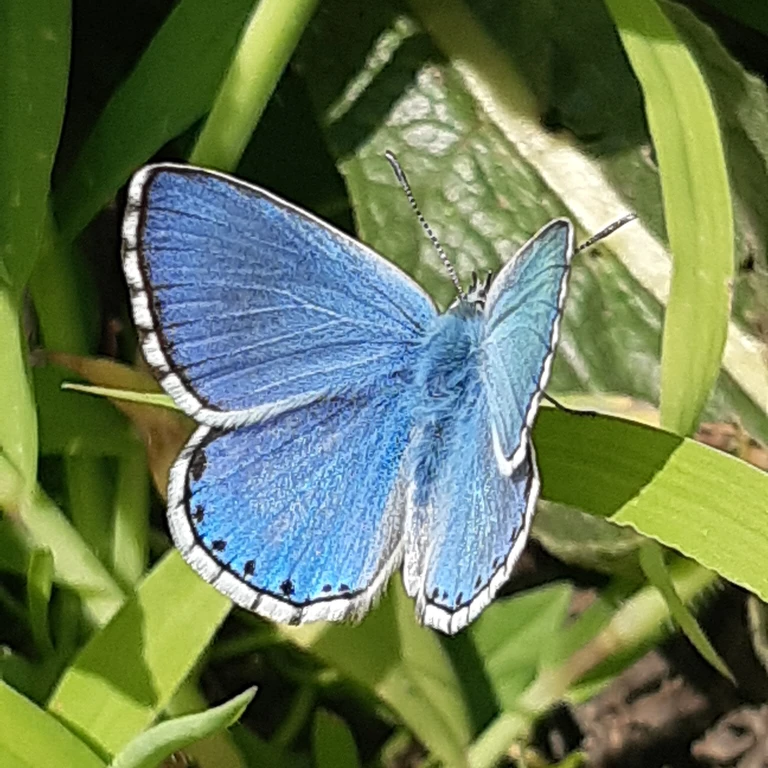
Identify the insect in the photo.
Lysandra bellargus
